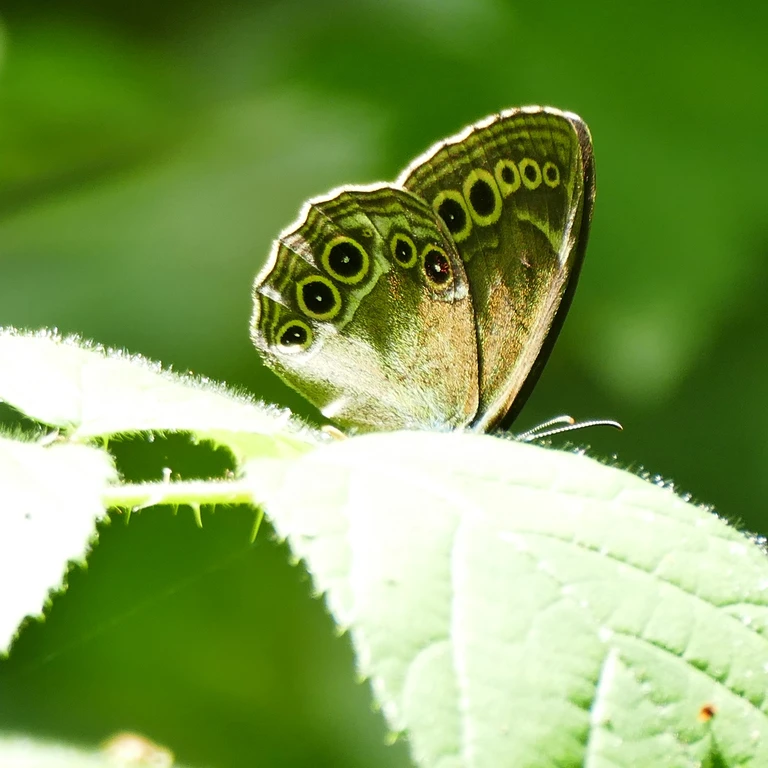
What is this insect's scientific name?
Lopinga achine (also Pararge achine)
